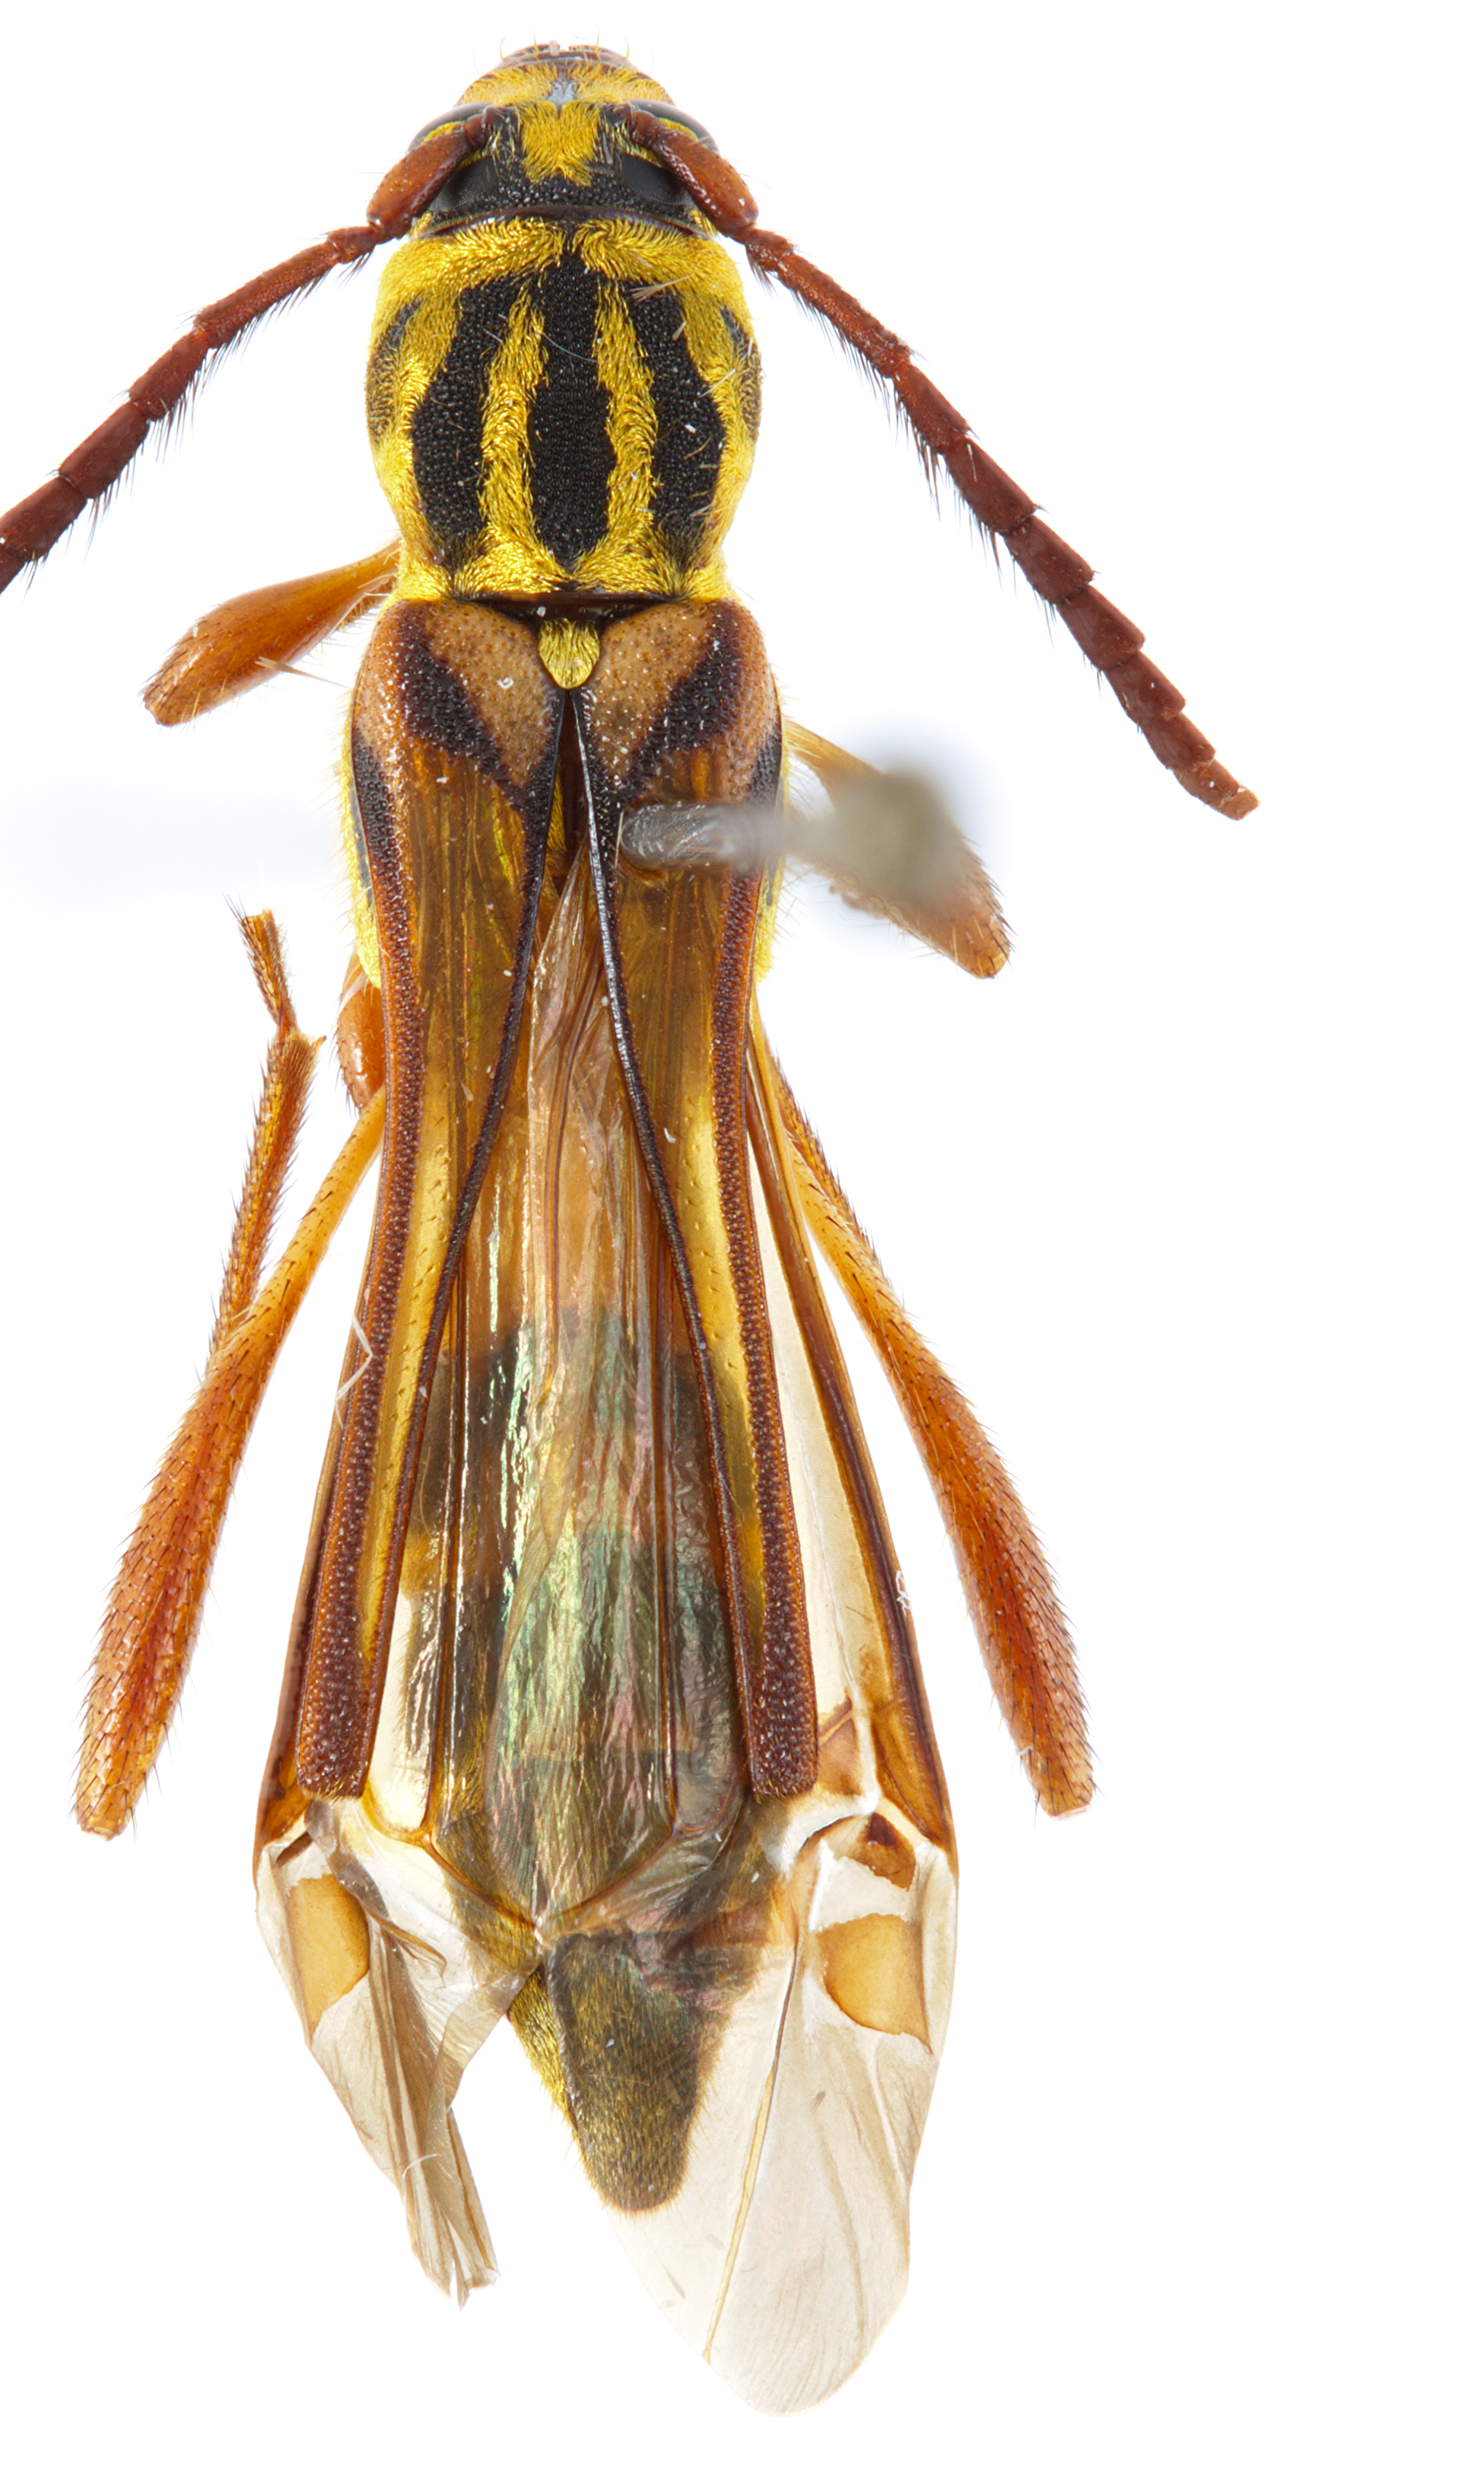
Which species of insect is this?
Odontocera auropilosa
